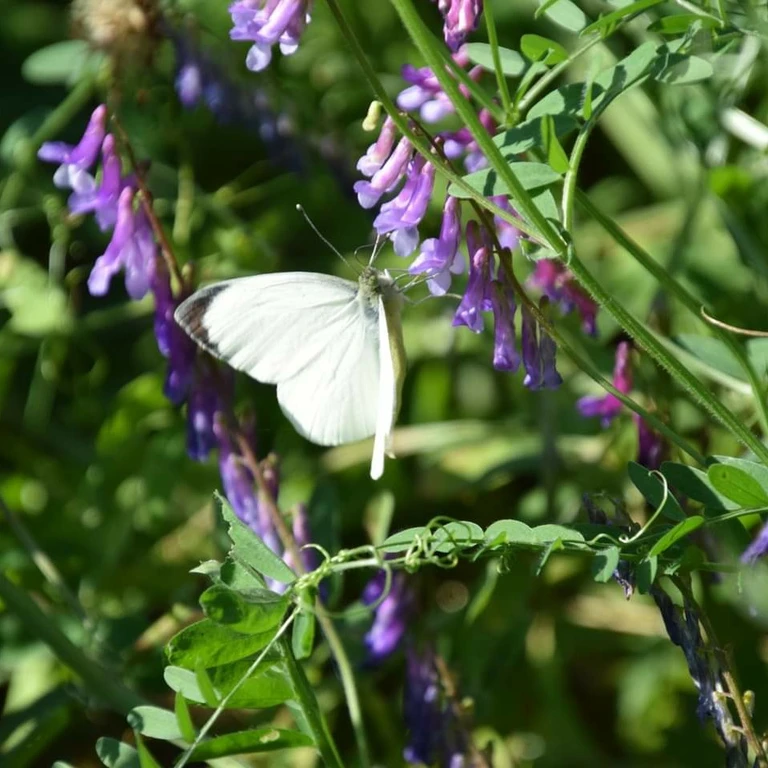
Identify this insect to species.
Pieris brassicae
